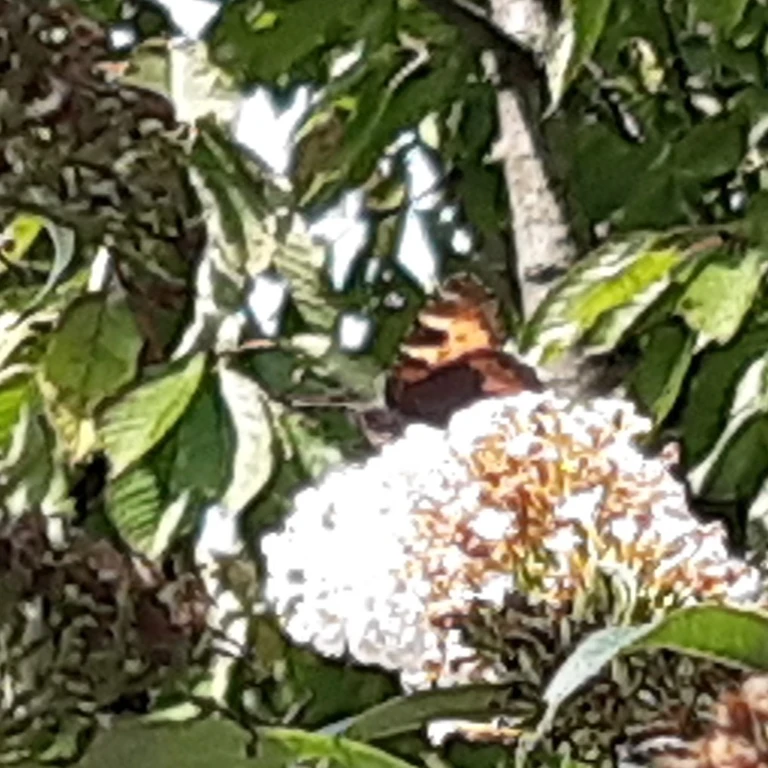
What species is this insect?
Aglais urticae
